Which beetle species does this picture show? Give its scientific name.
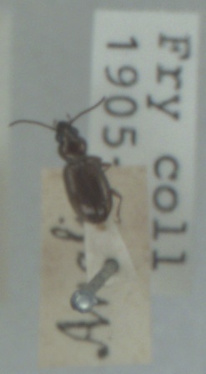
Bembidion lampros
